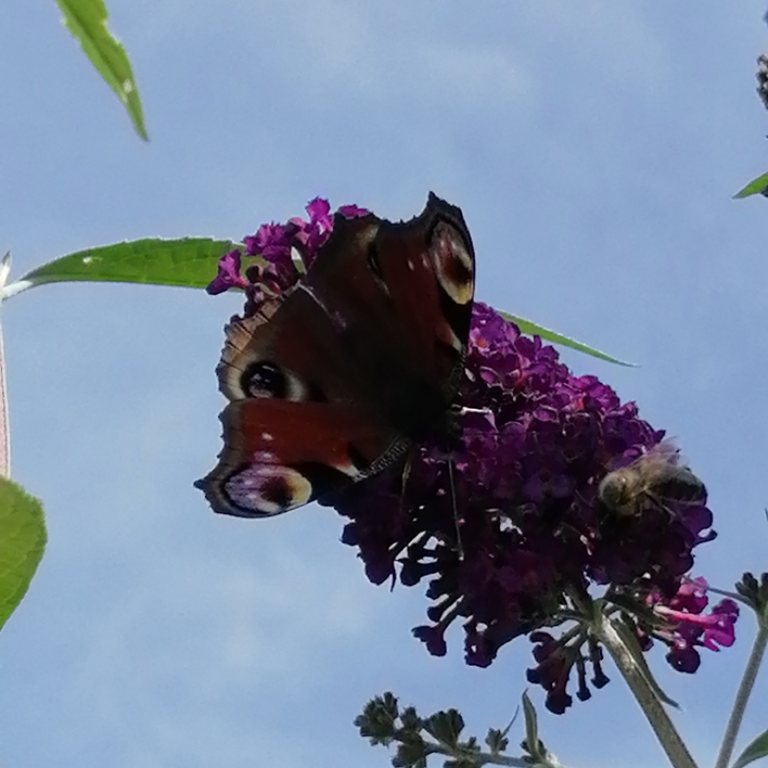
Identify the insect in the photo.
Aglais io
